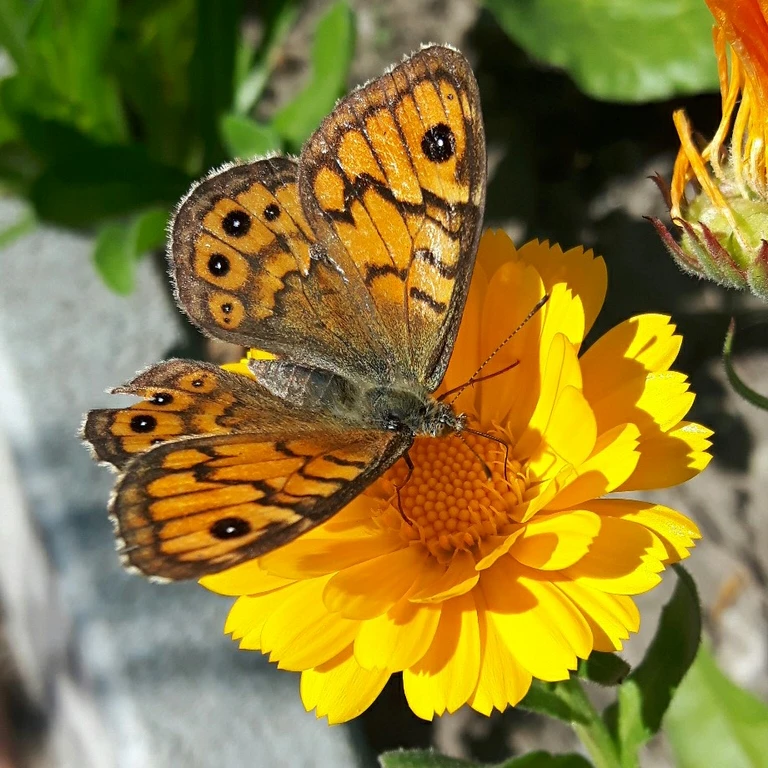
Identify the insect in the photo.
Lasiommata megera (also Pararge megera)
